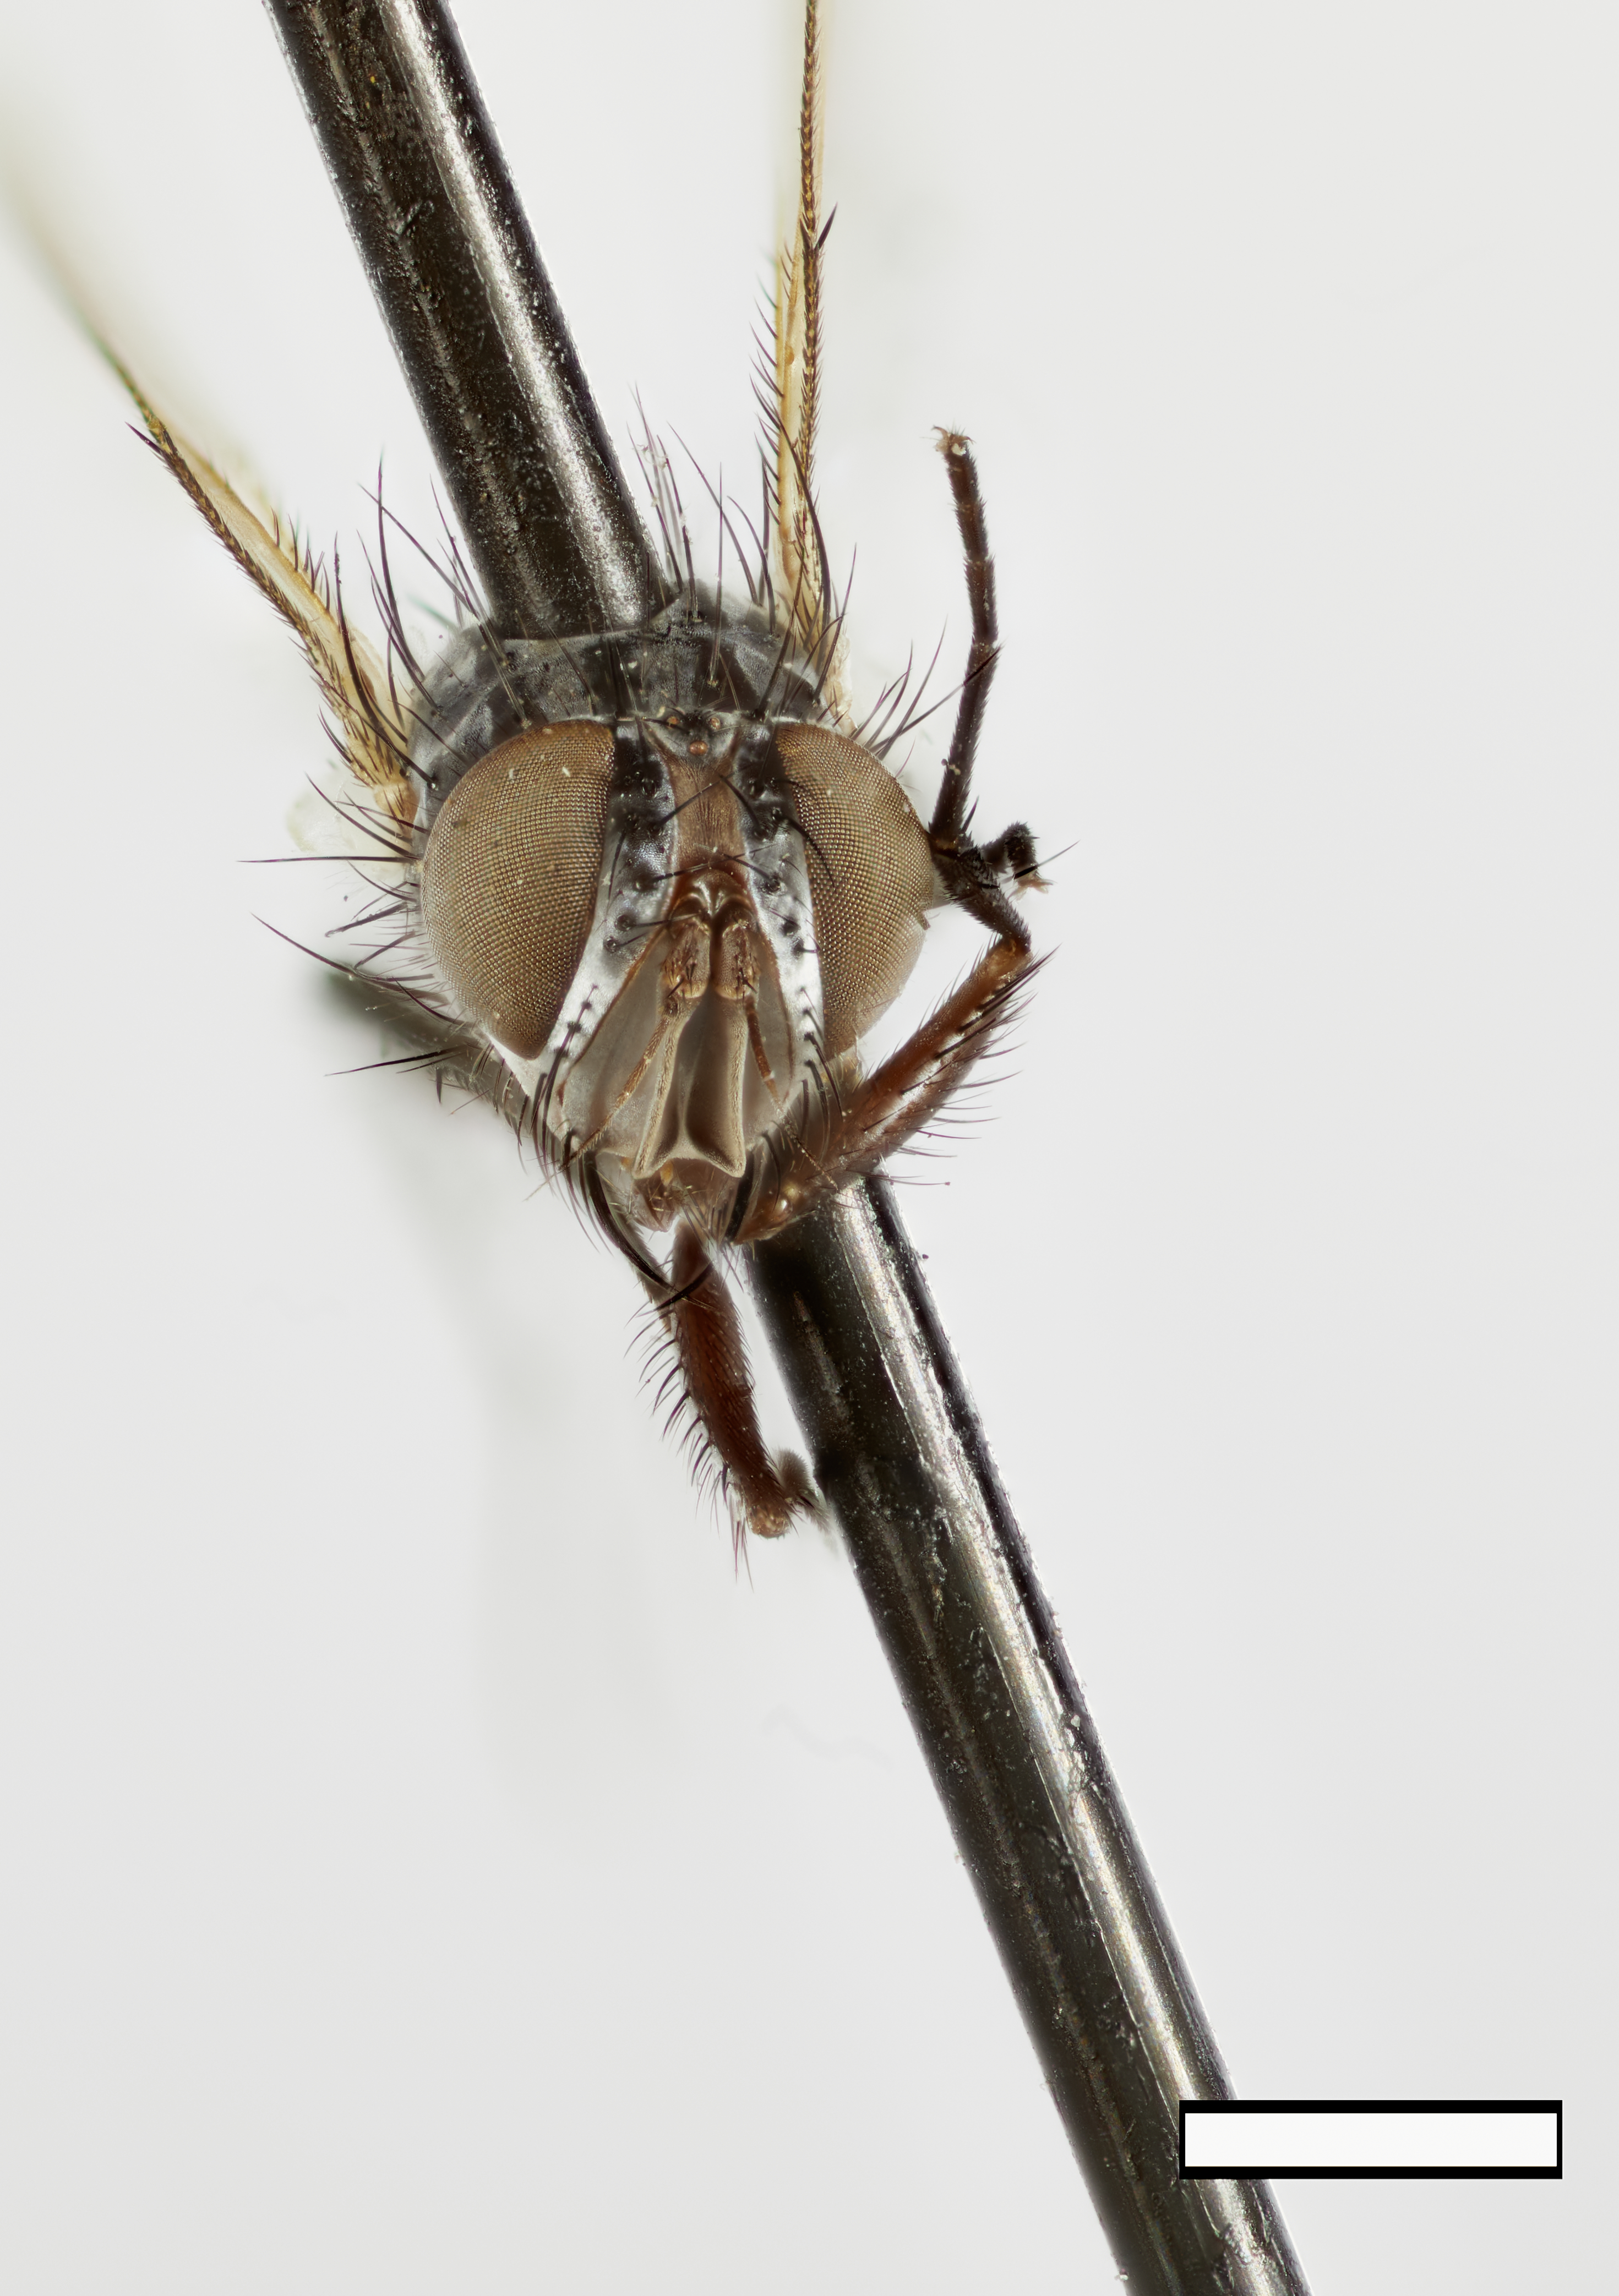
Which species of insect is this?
Micromintho melania
